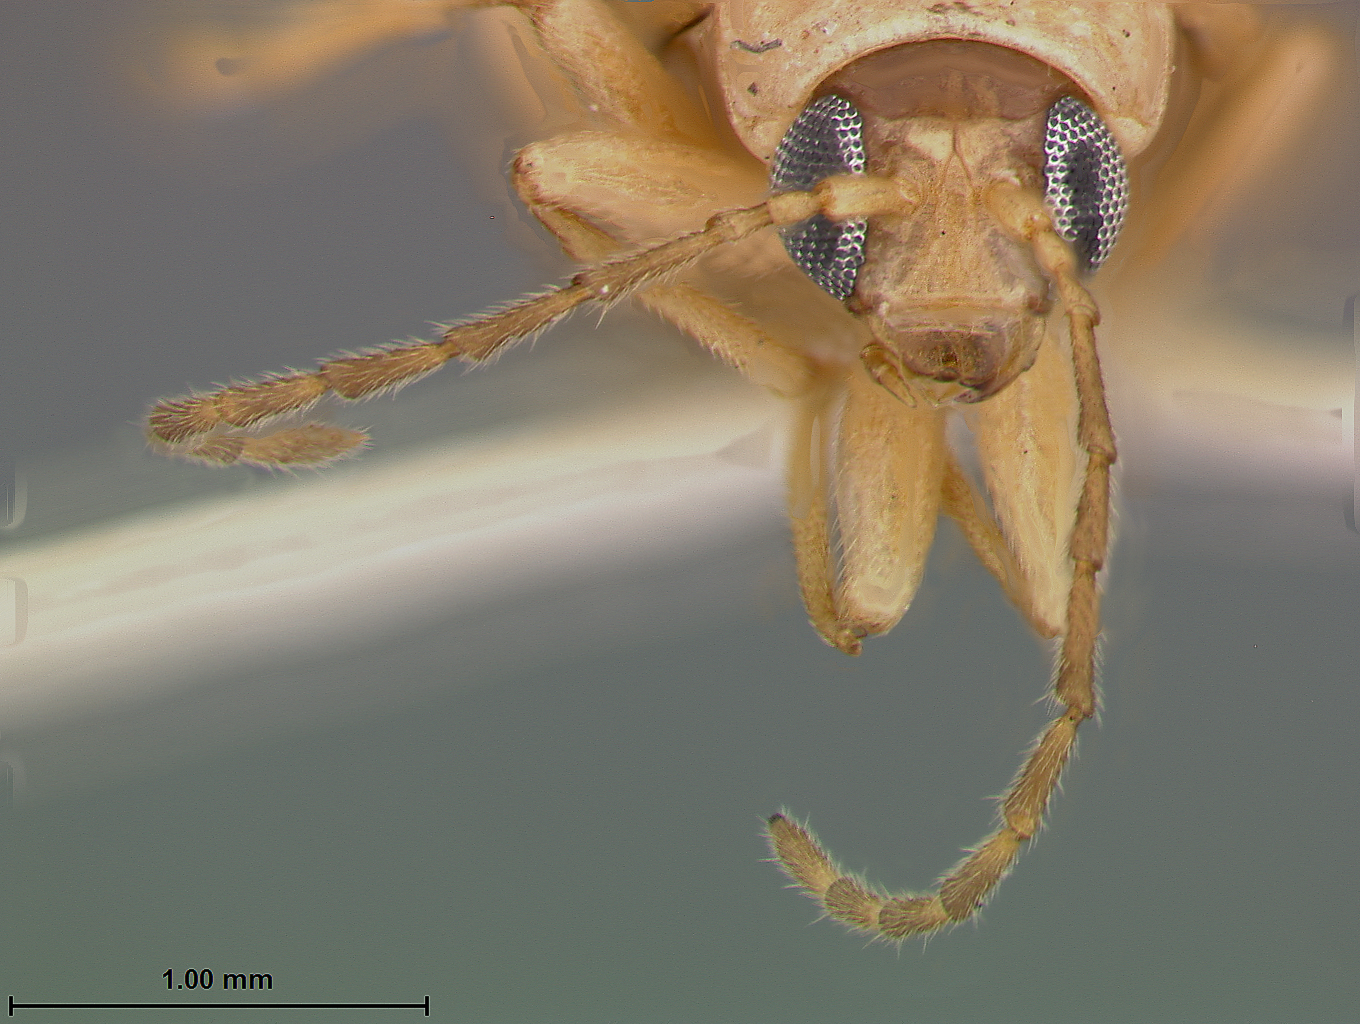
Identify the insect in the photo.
Luperodes rugipennis
